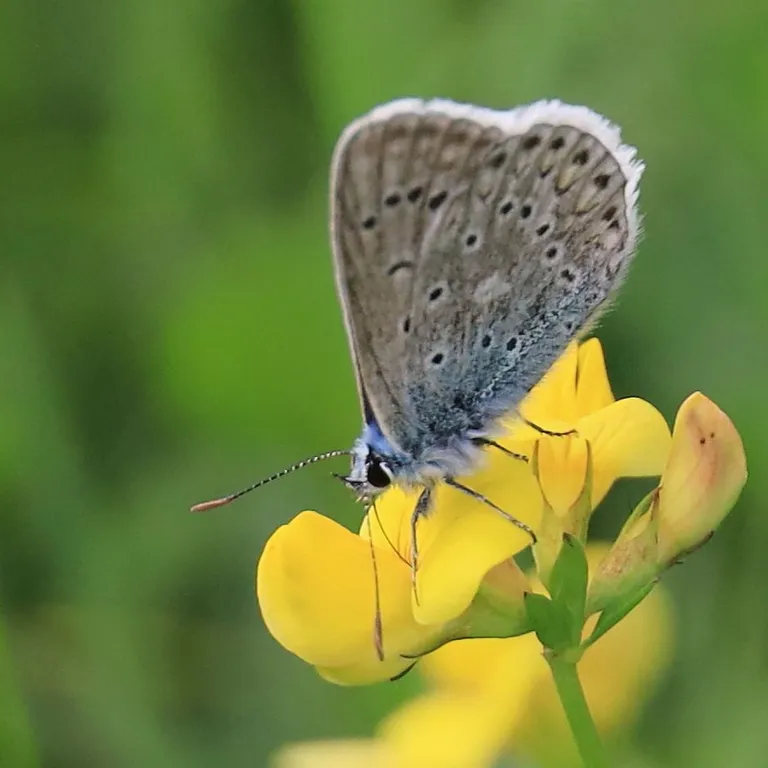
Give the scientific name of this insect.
Polyommatus icarus
